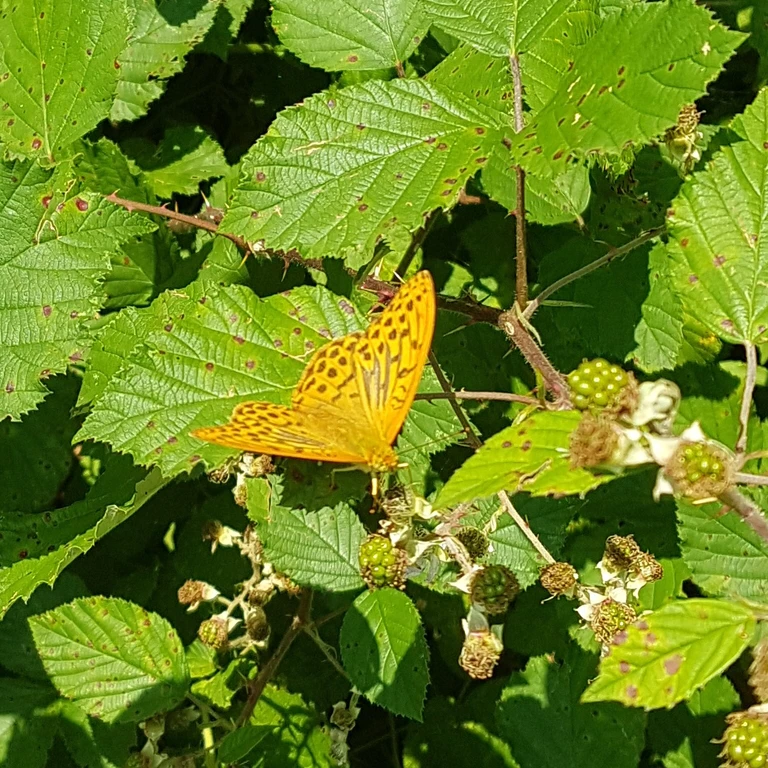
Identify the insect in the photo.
Argynnis paphia
